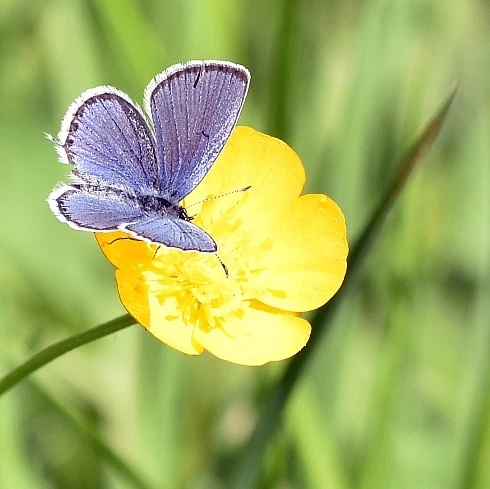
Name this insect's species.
Cupido argiades (also Elkalyce argiades)
